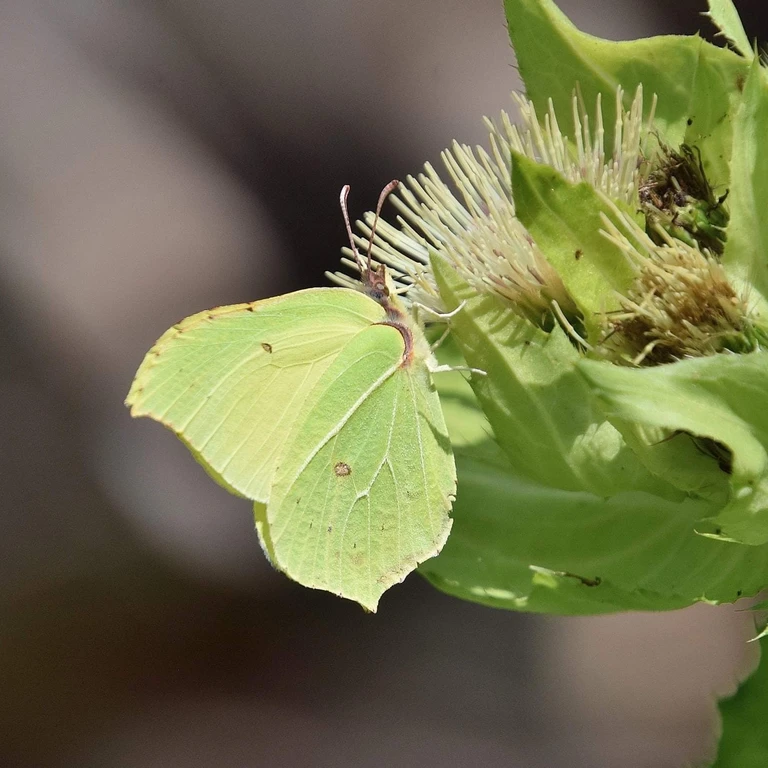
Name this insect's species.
Gonepteryx rhamni
